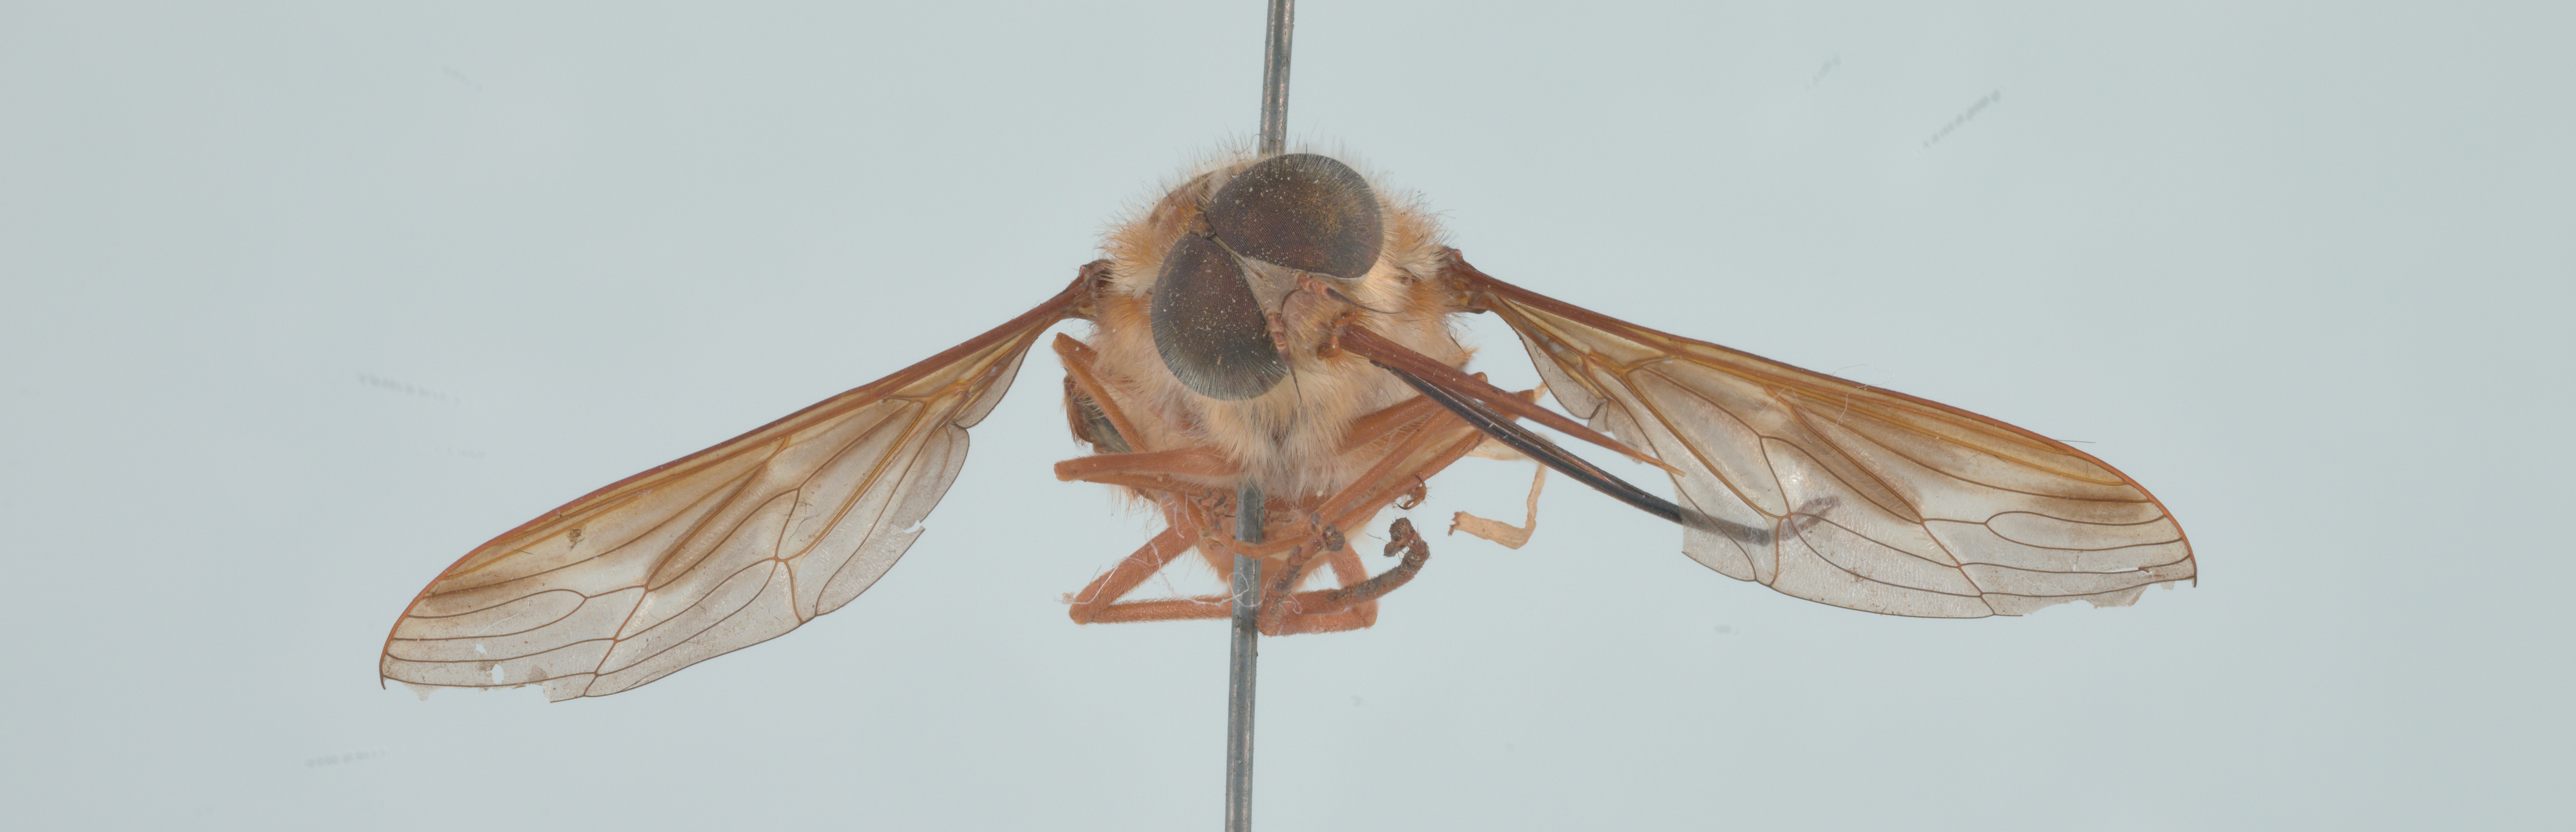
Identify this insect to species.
Hirmoneura nubipennis (also Trichophthalma nubipennis)
